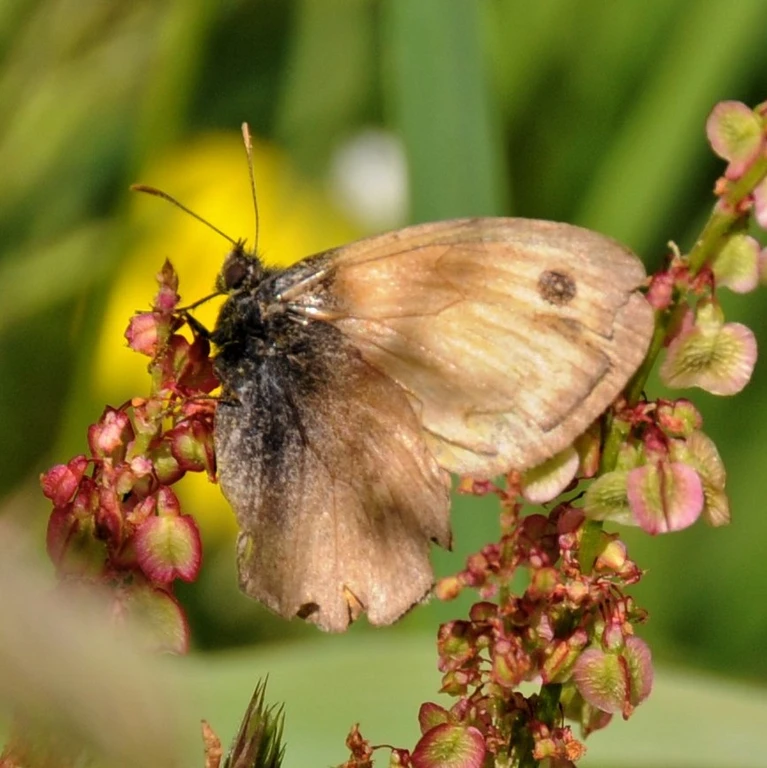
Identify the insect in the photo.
Coenonympha pamphilus
